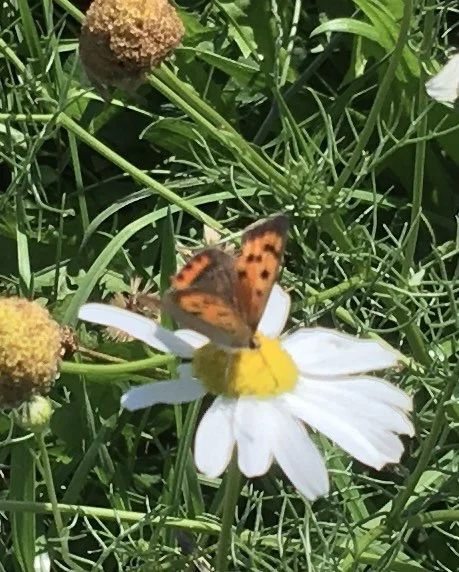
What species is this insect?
Lycaena phlaeas
